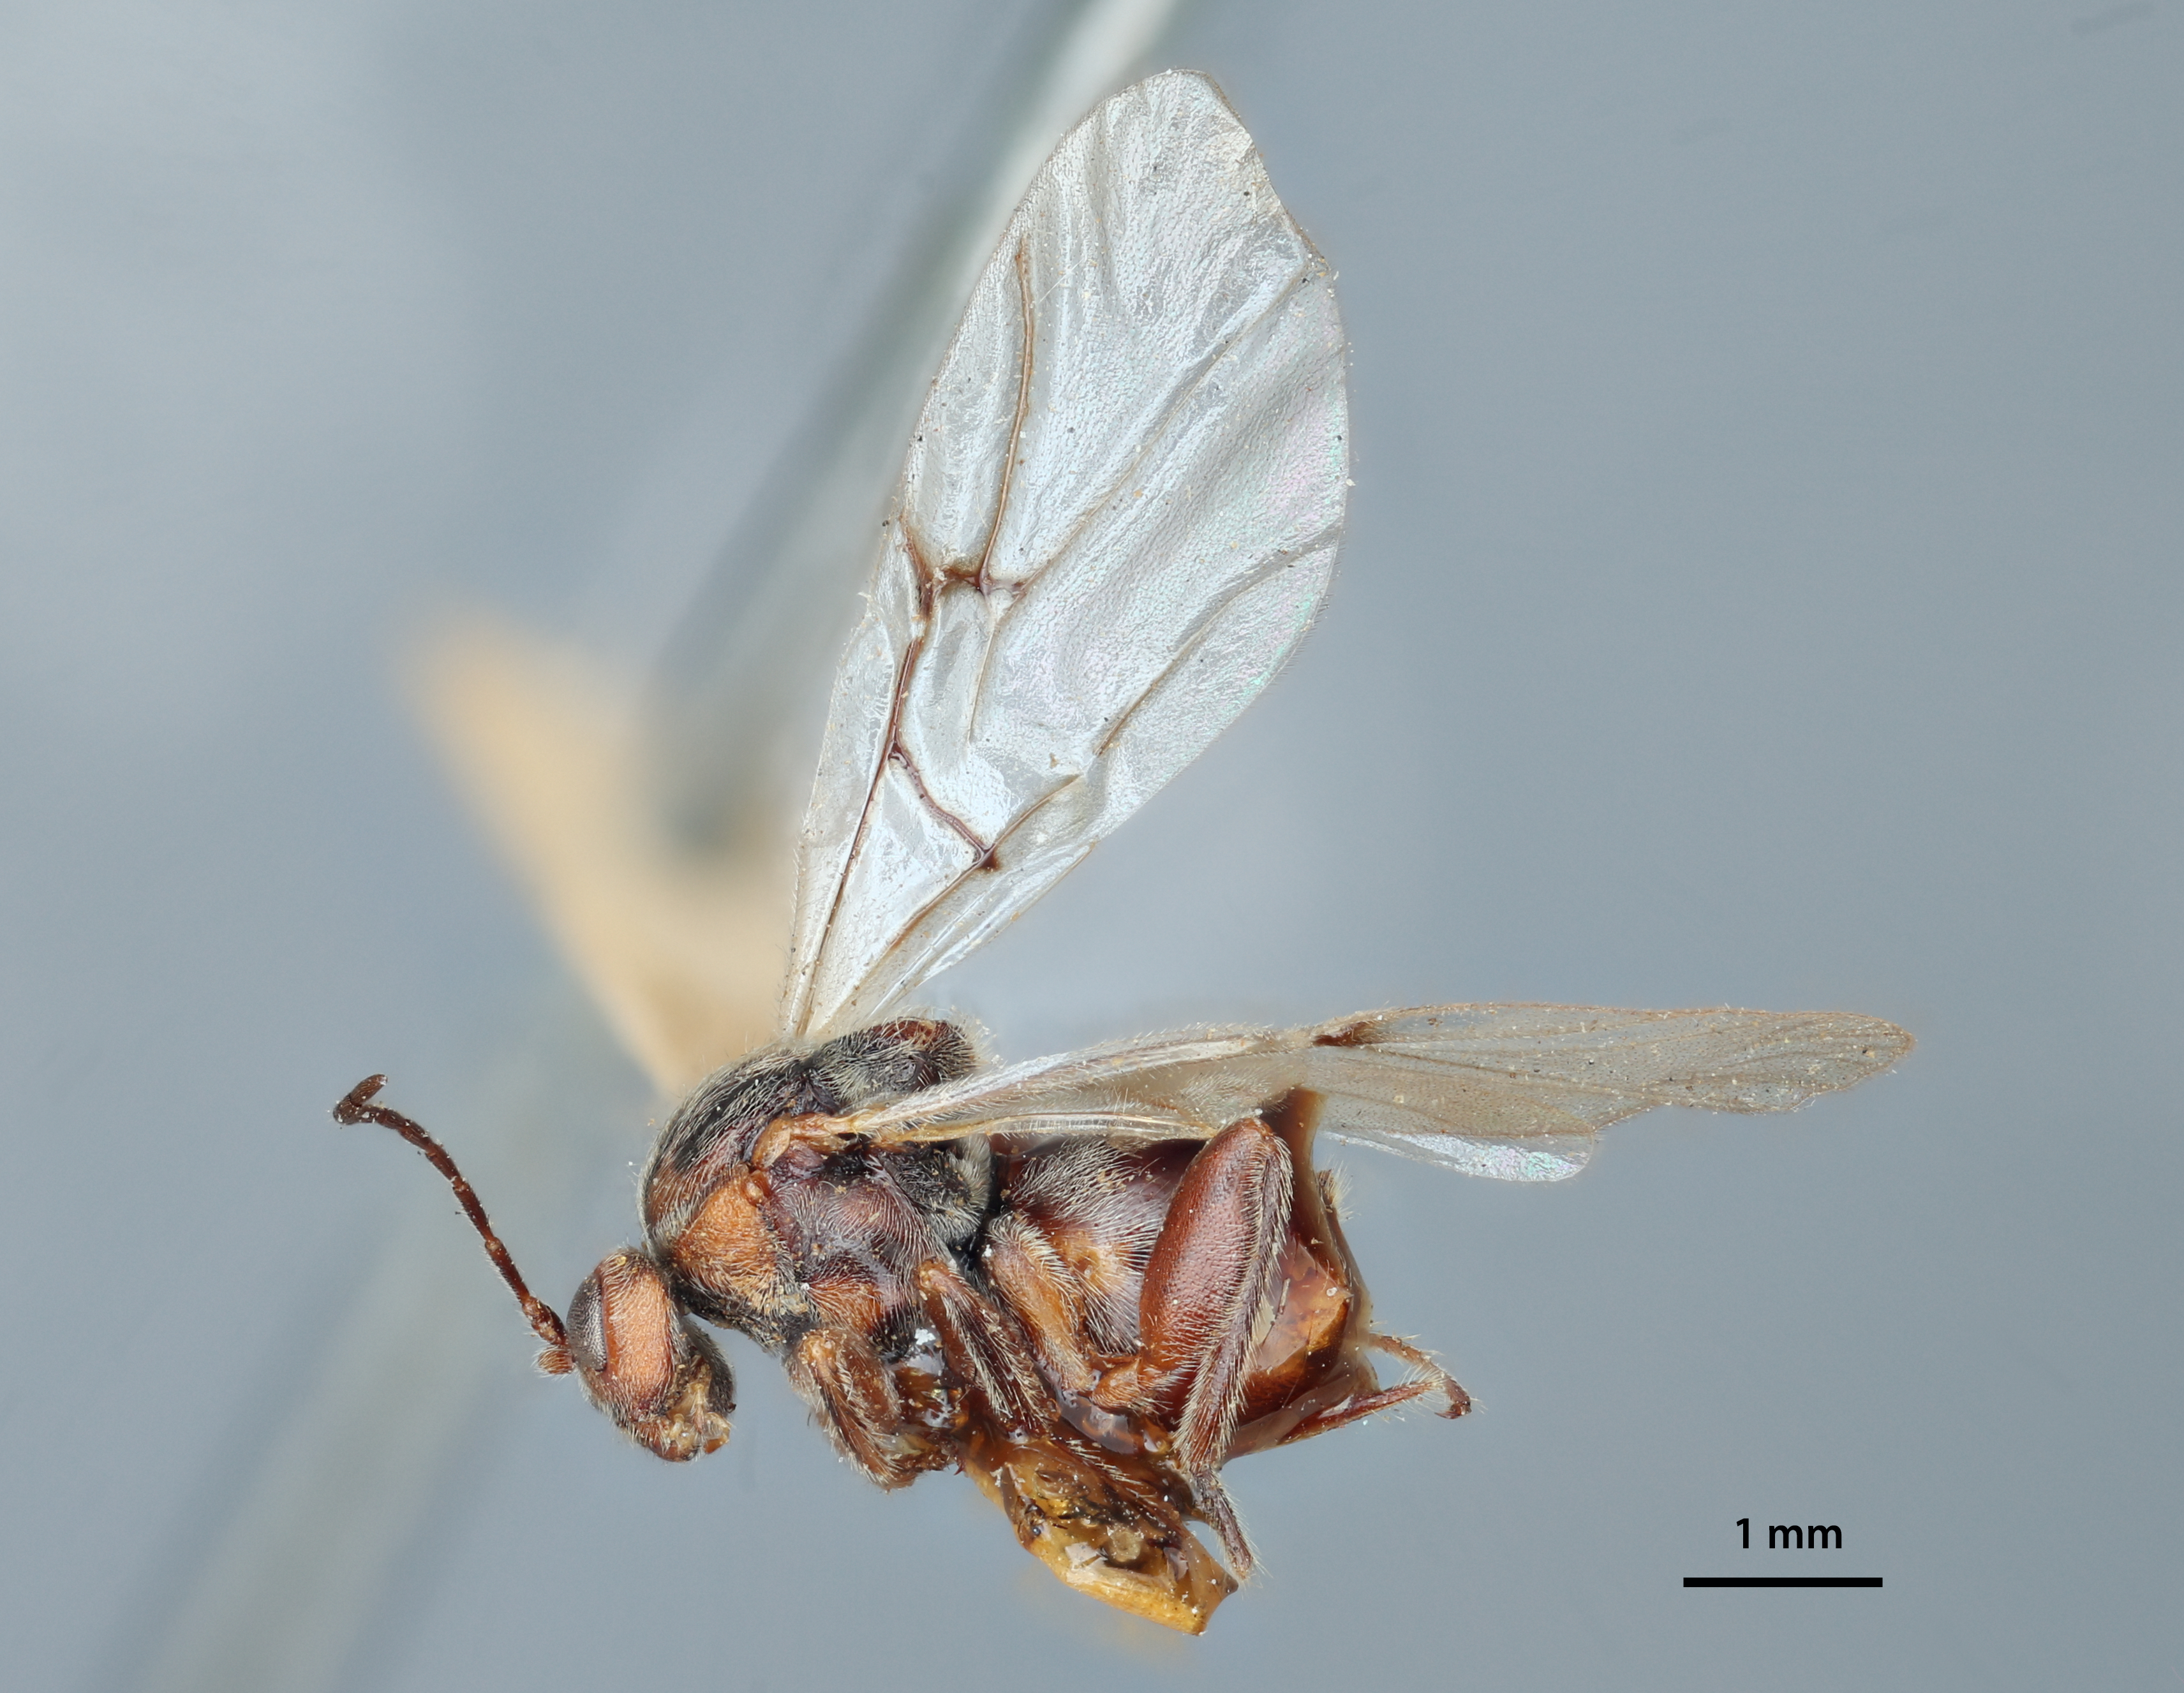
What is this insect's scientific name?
Holcaspis bassetti
